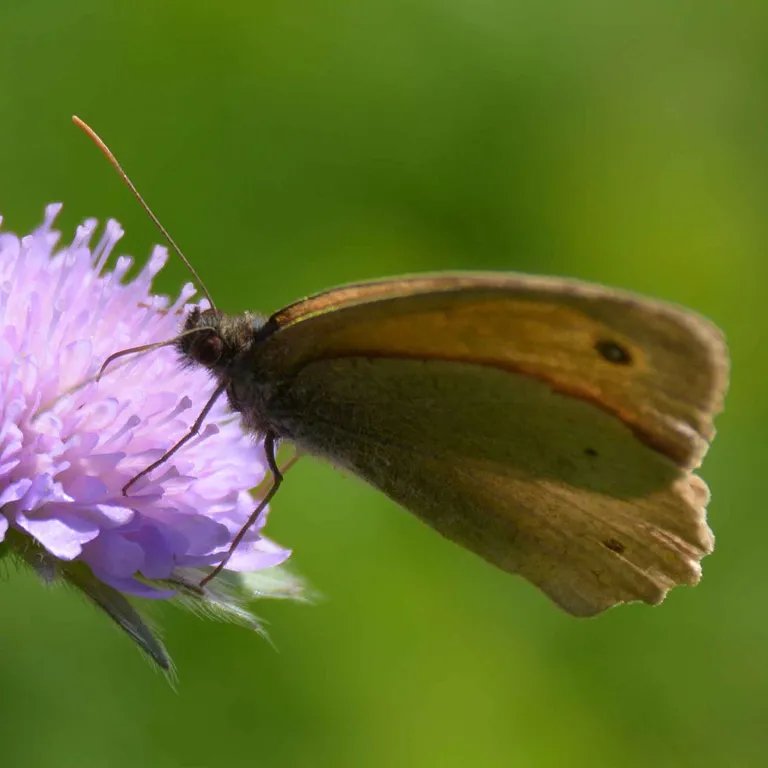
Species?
Maniola jurtina
